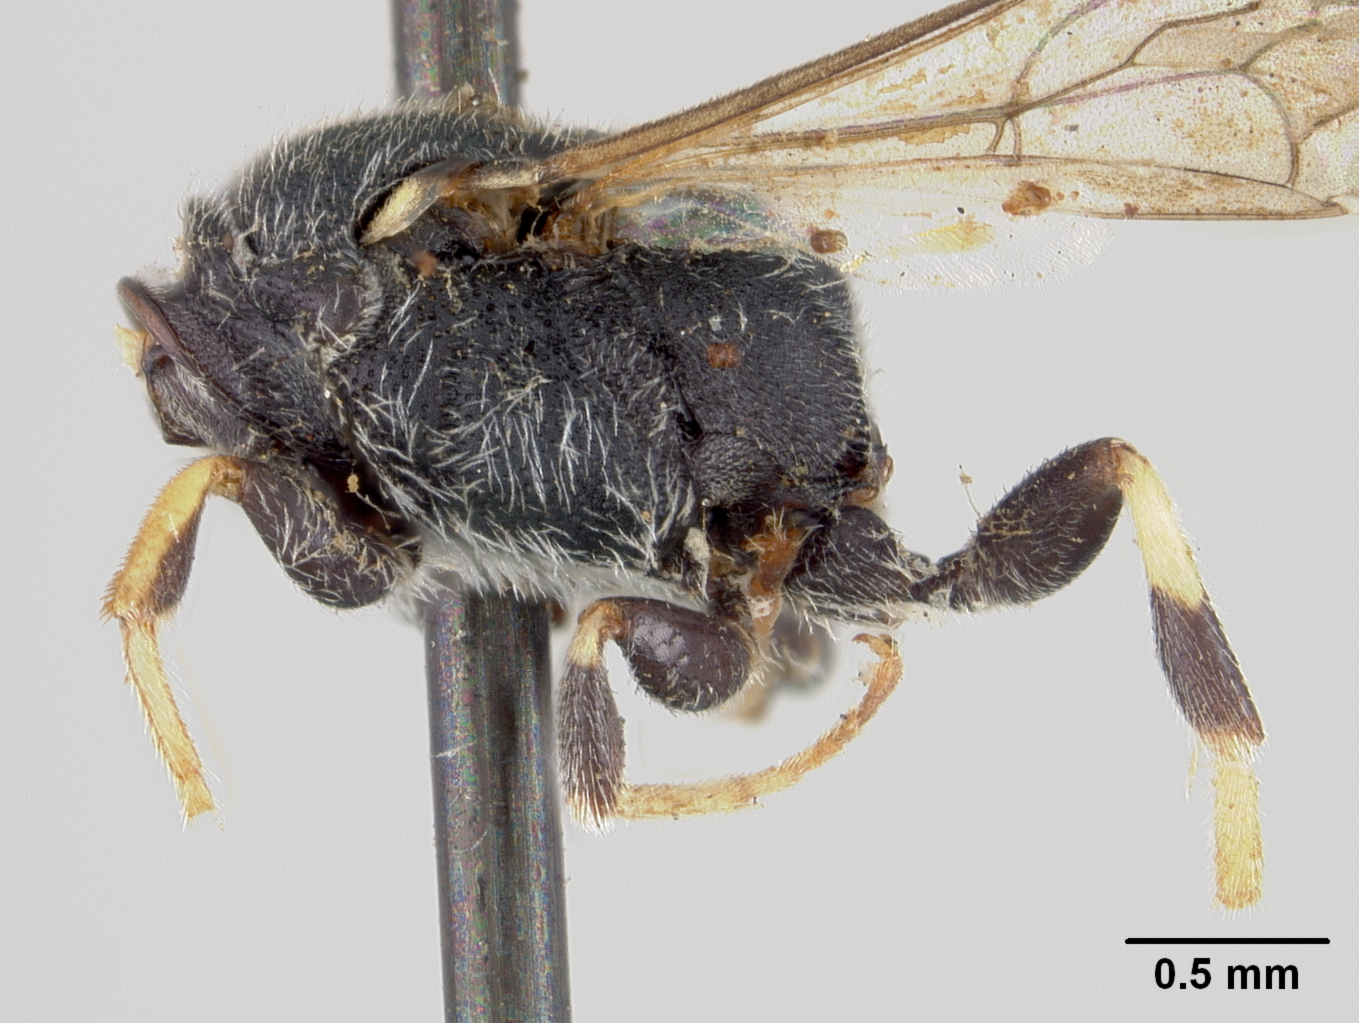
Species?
Hylaeus lightfooti
